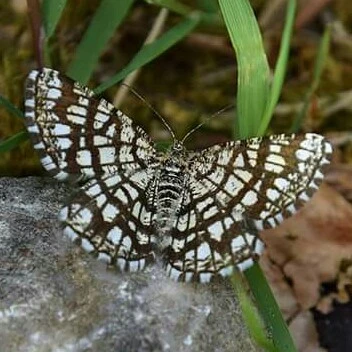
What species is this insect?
Chiasmia clathrata
